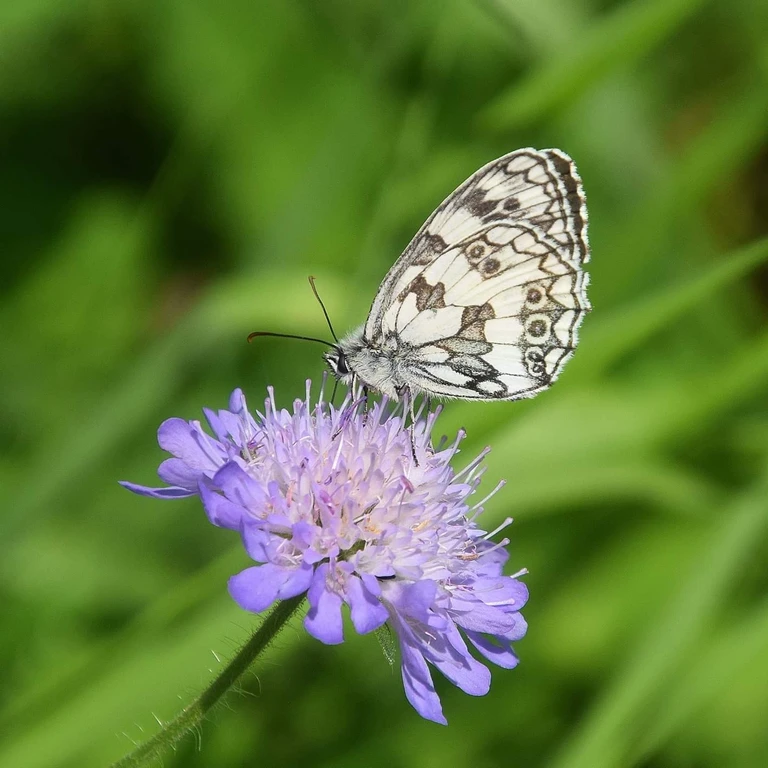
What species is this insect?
Melanargia galathea
